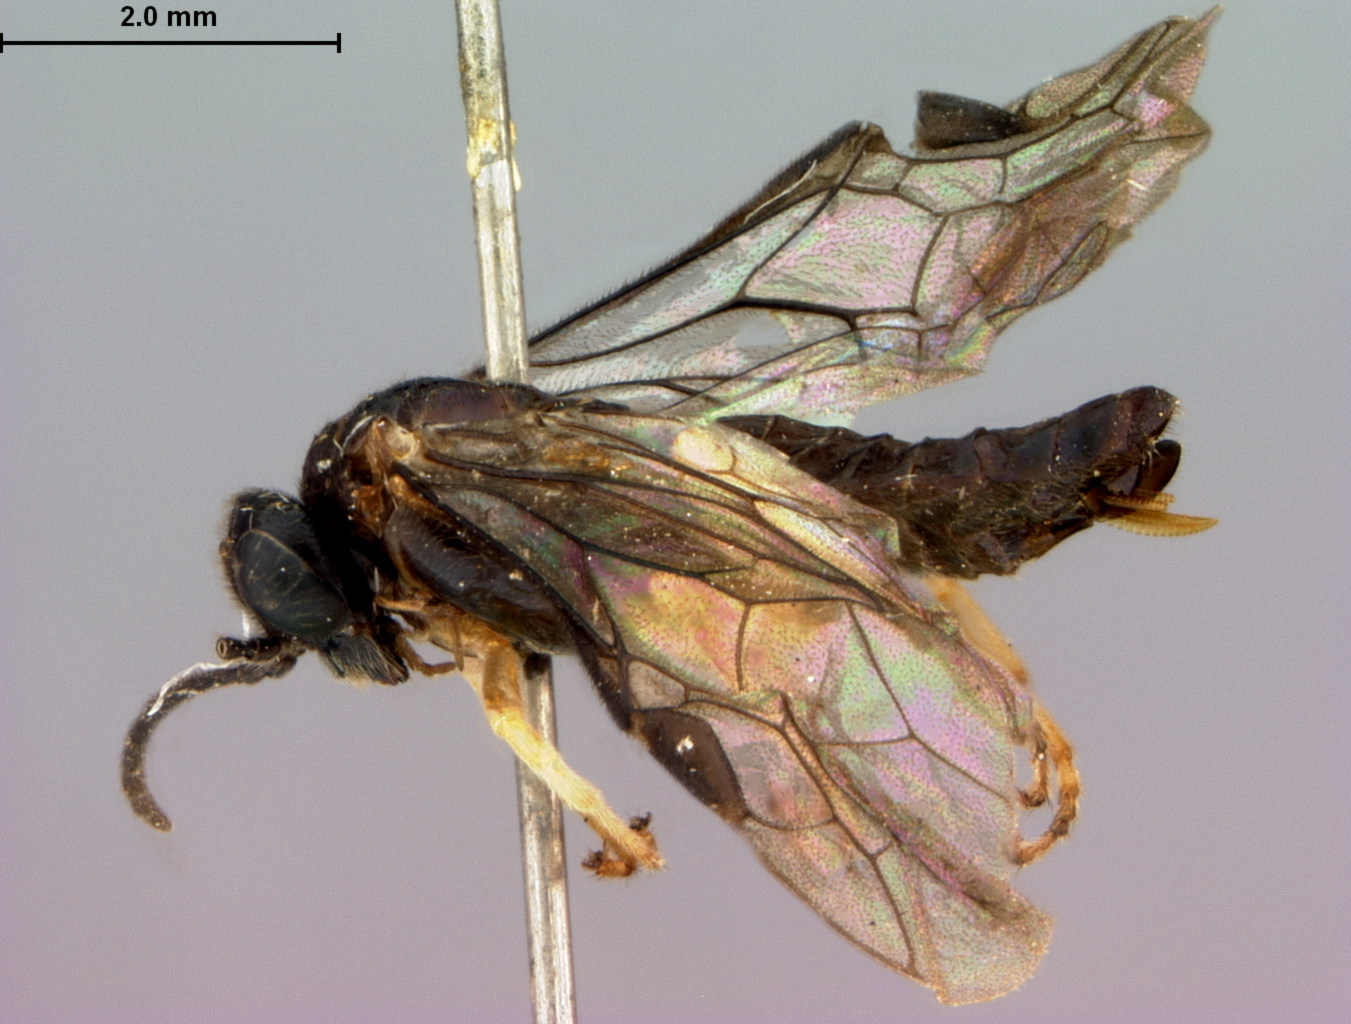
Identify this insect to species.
Tomostethus gracilicornis
